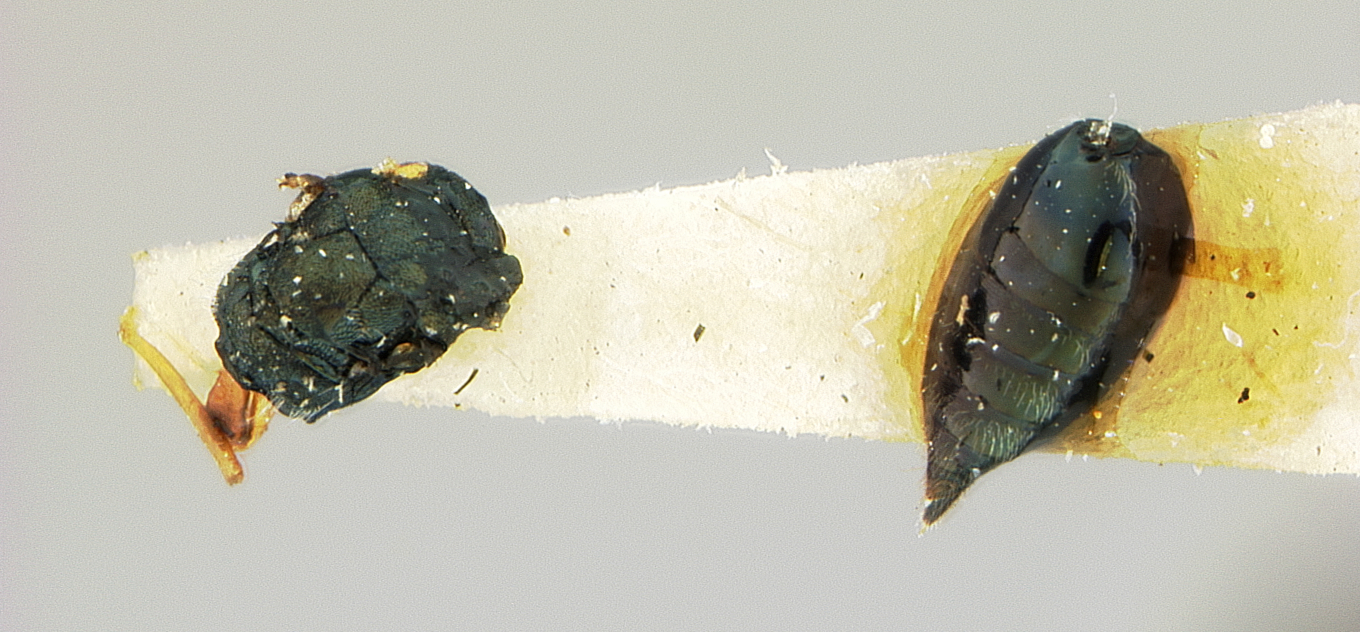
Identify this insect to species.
Halizoa rufipes
